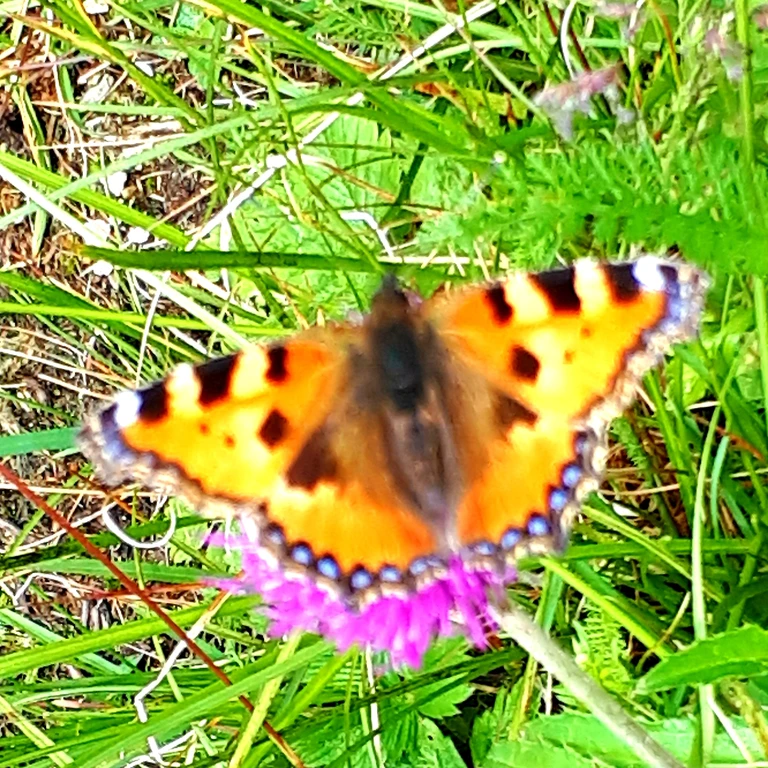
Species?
Aglais urticae
